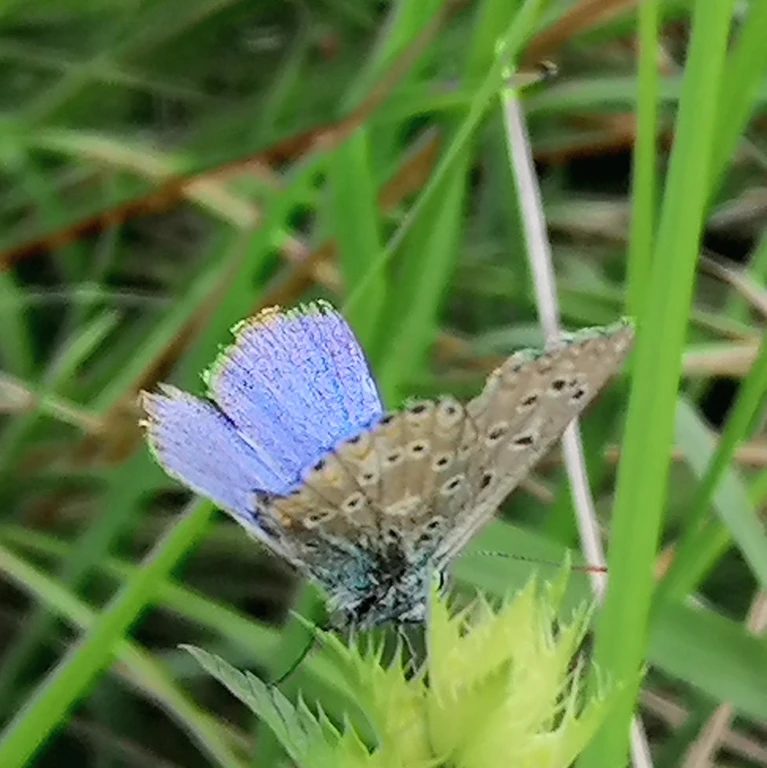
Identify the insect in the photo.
Polyommatus icarus
